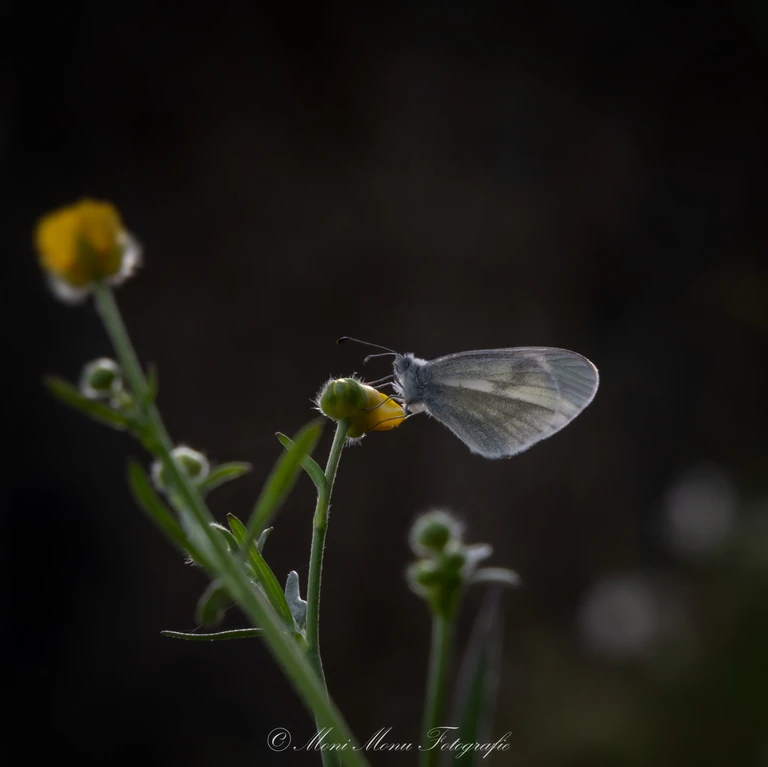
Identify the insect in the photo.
Leptidea sinapis/juvernica
